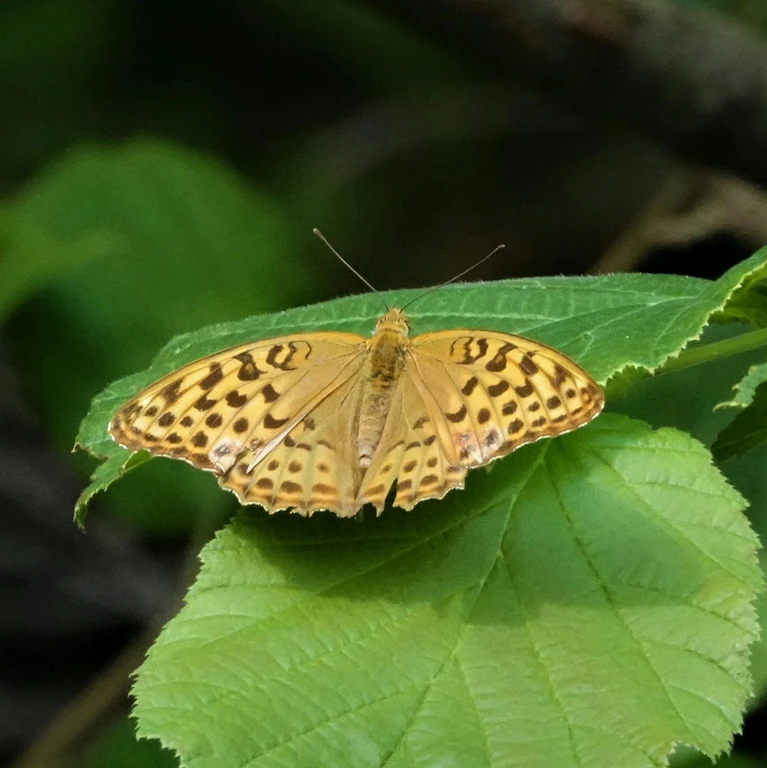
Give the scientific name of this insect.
Argynnis paphia
